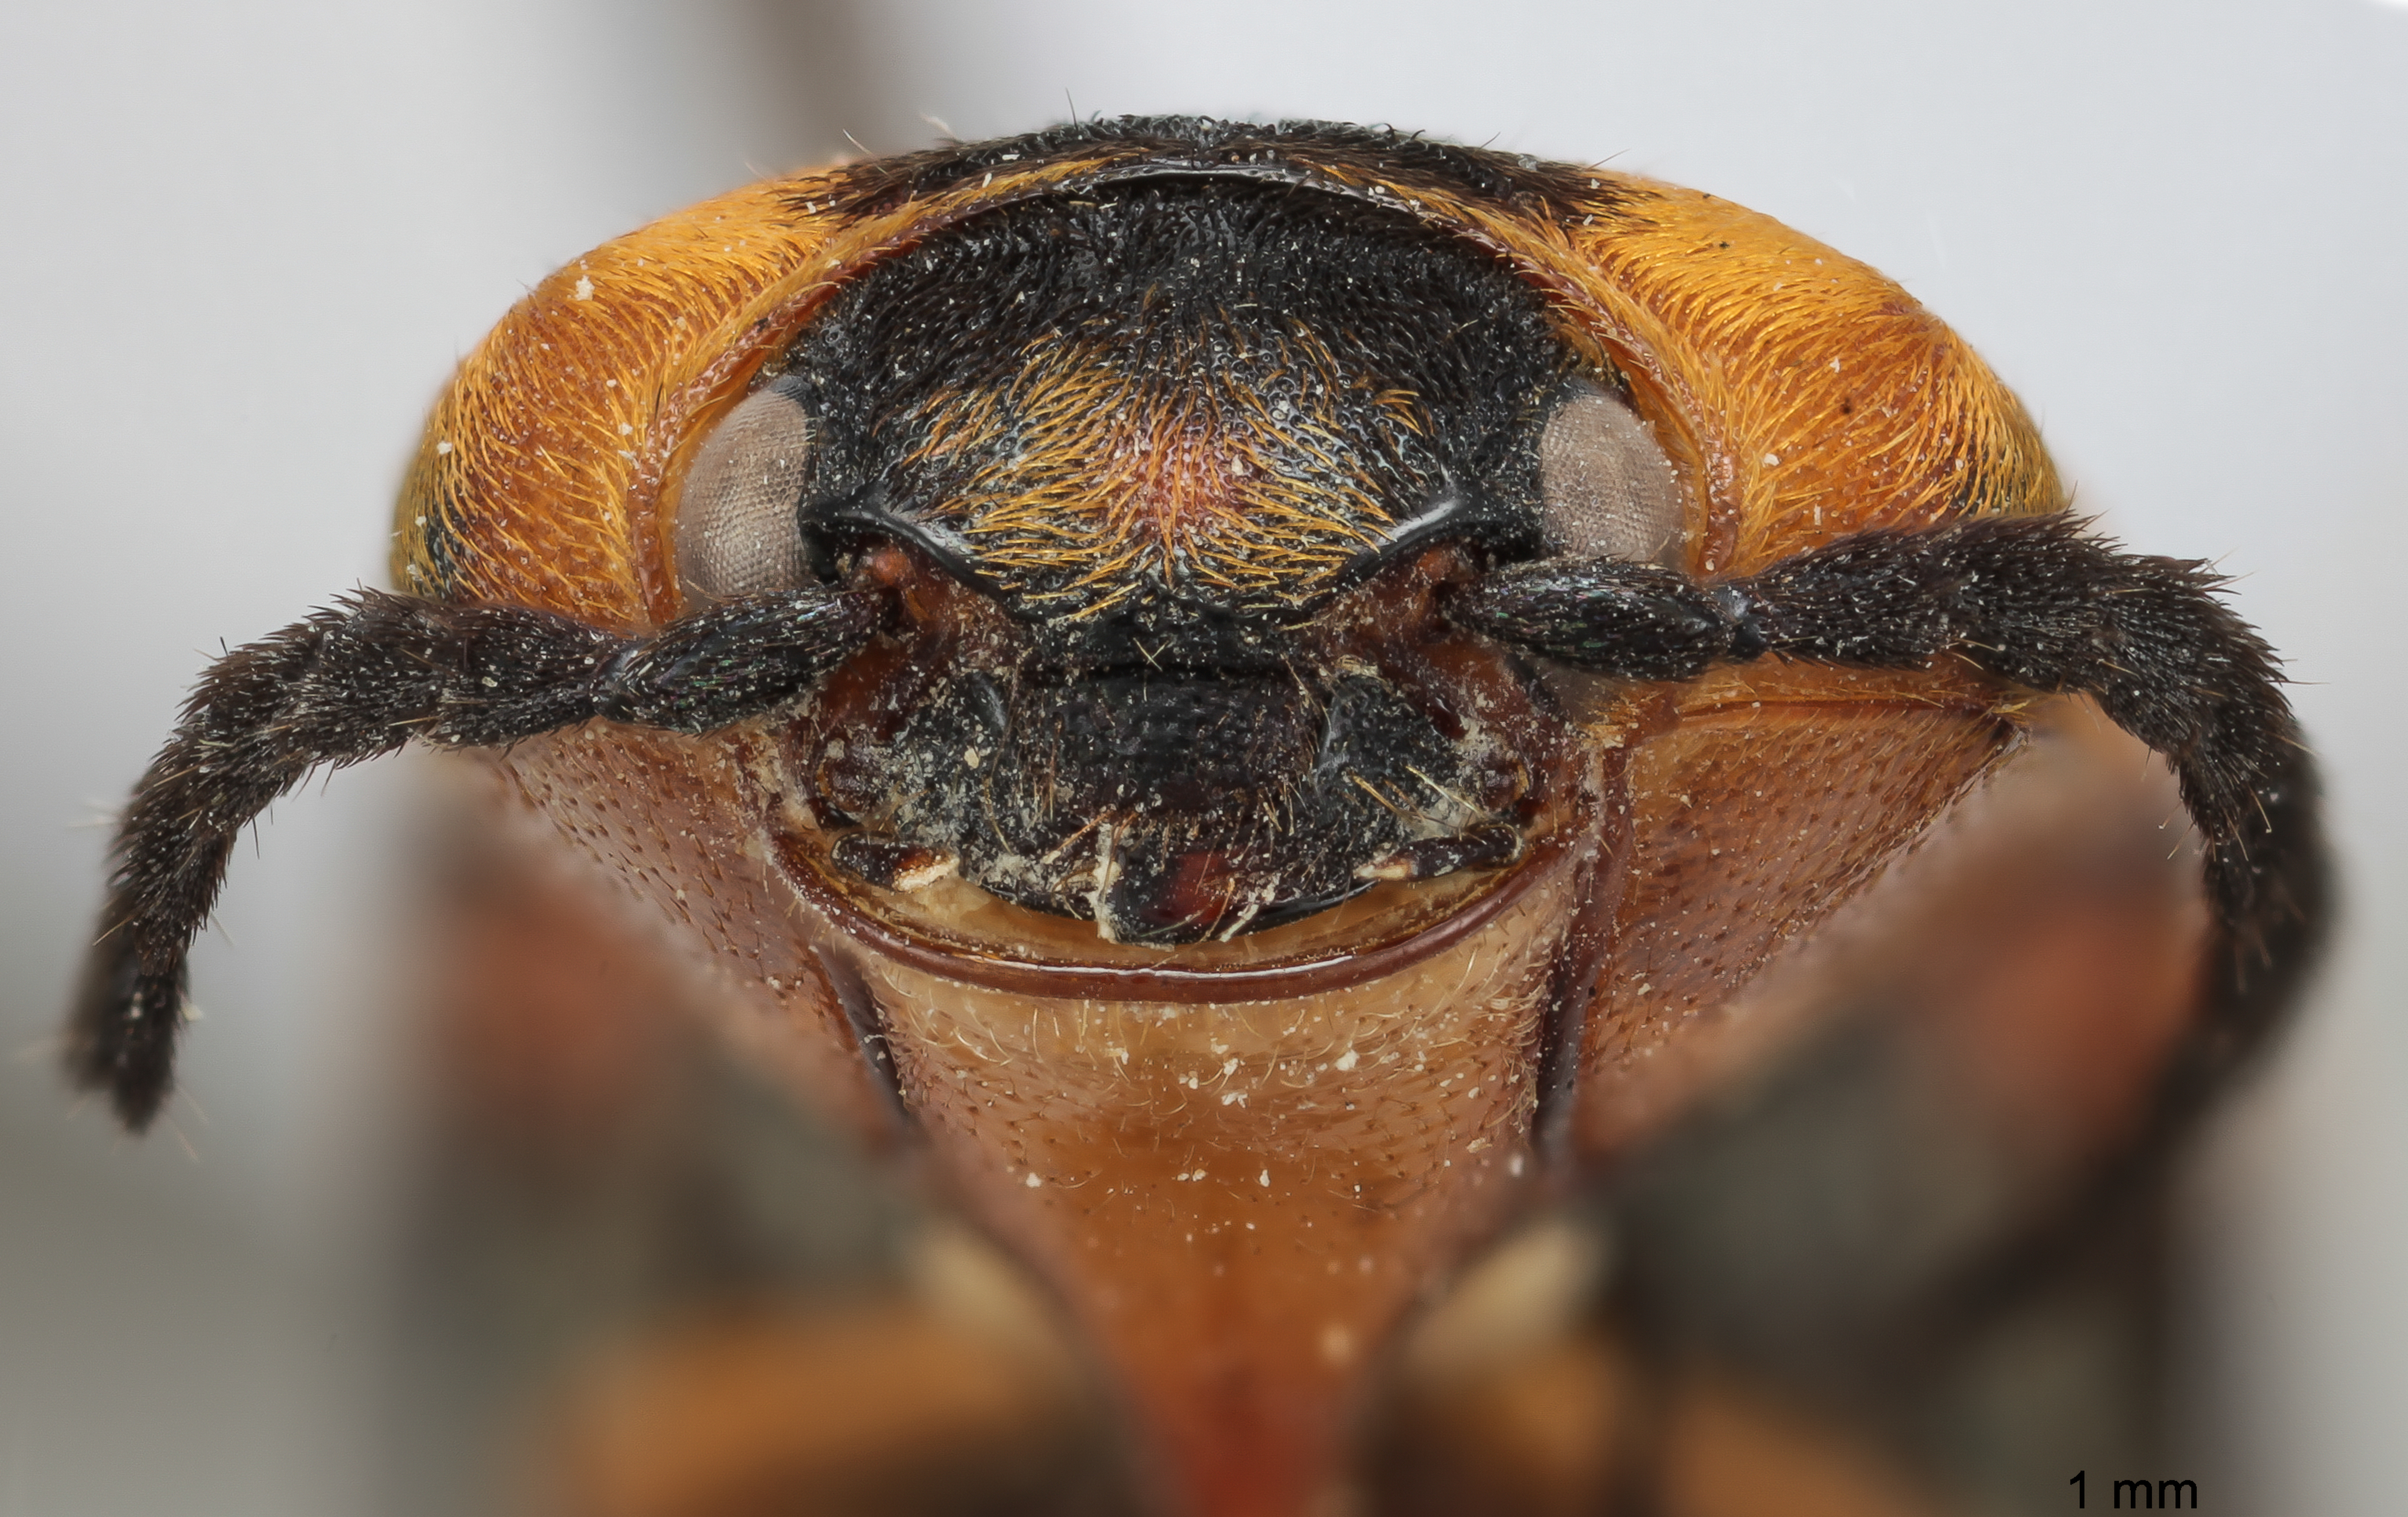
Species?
Symphostetha humeralis
